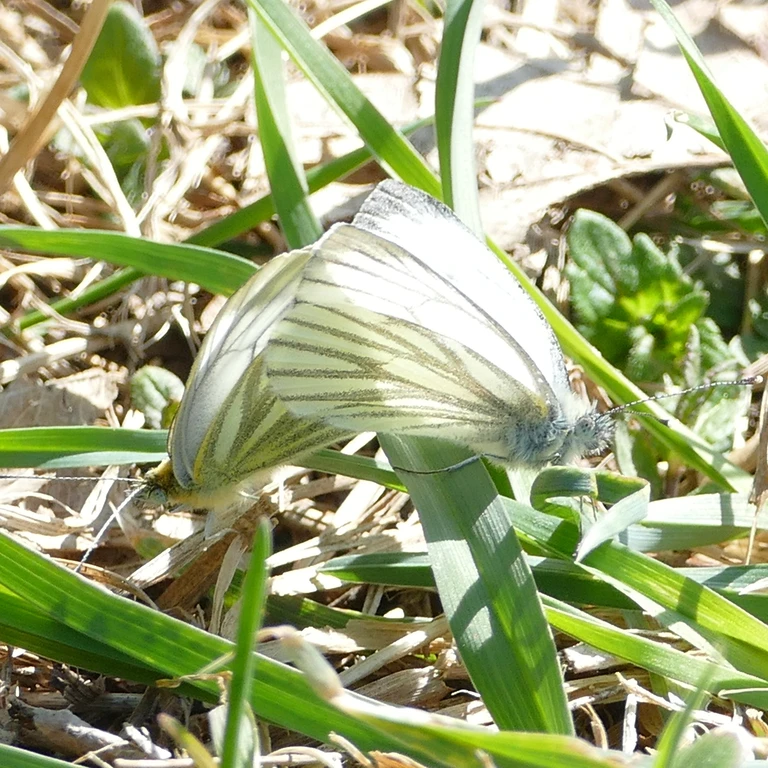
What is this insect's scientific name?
Pieris napi
